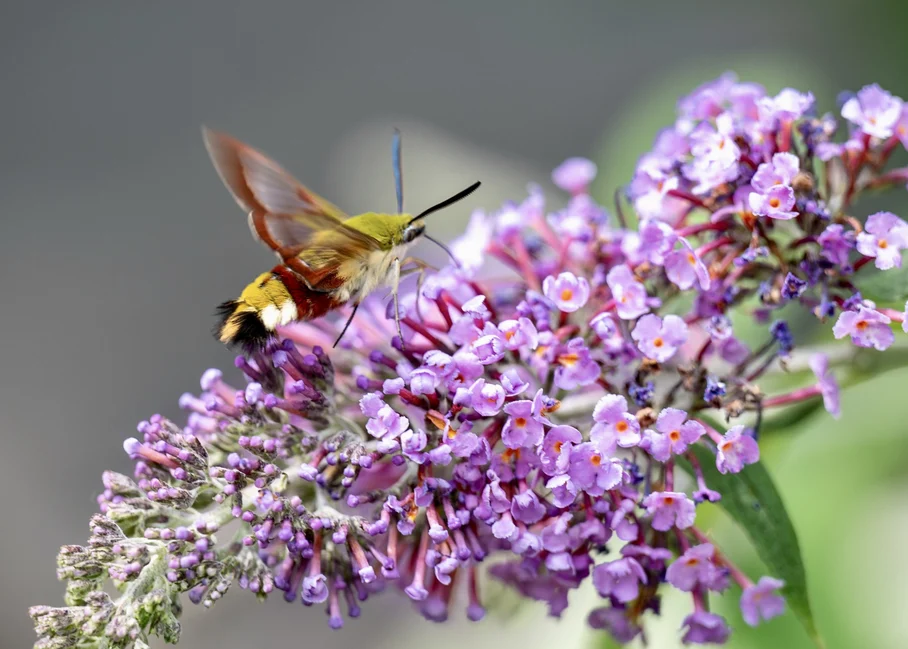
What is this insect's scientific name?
Hemaris fuciformis
